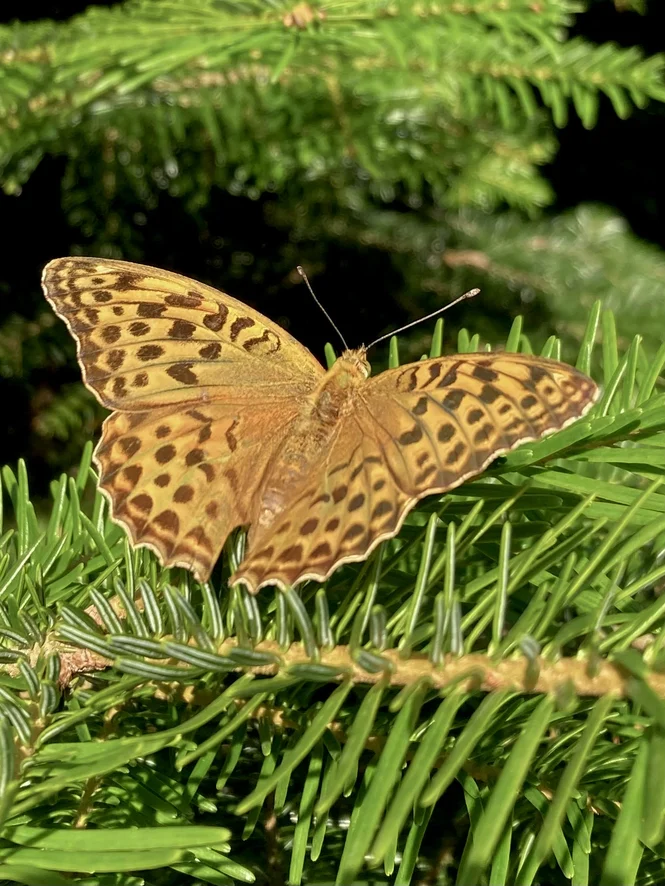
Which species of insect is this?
Argynnis paphia
